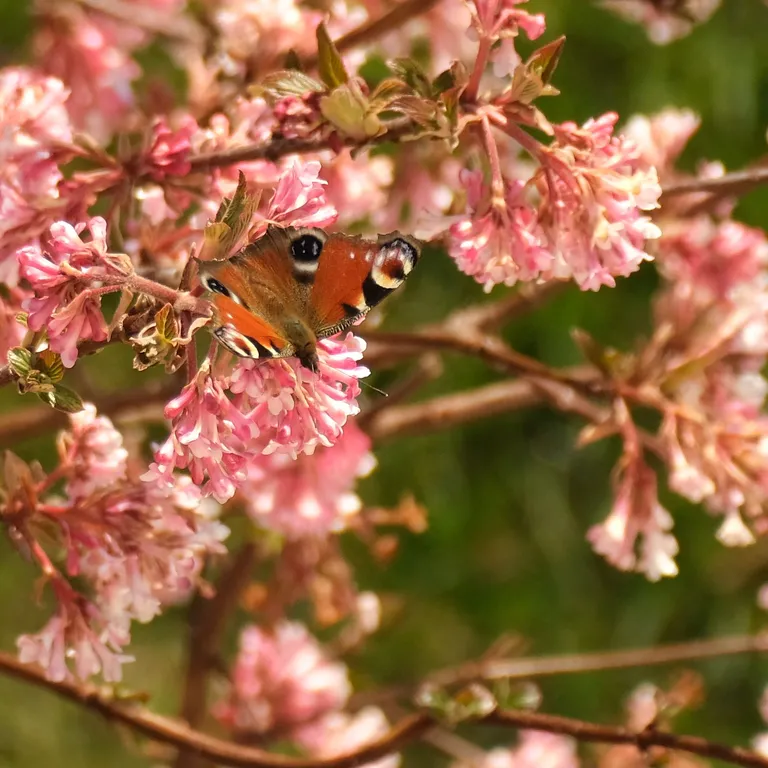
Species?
Aglais io
